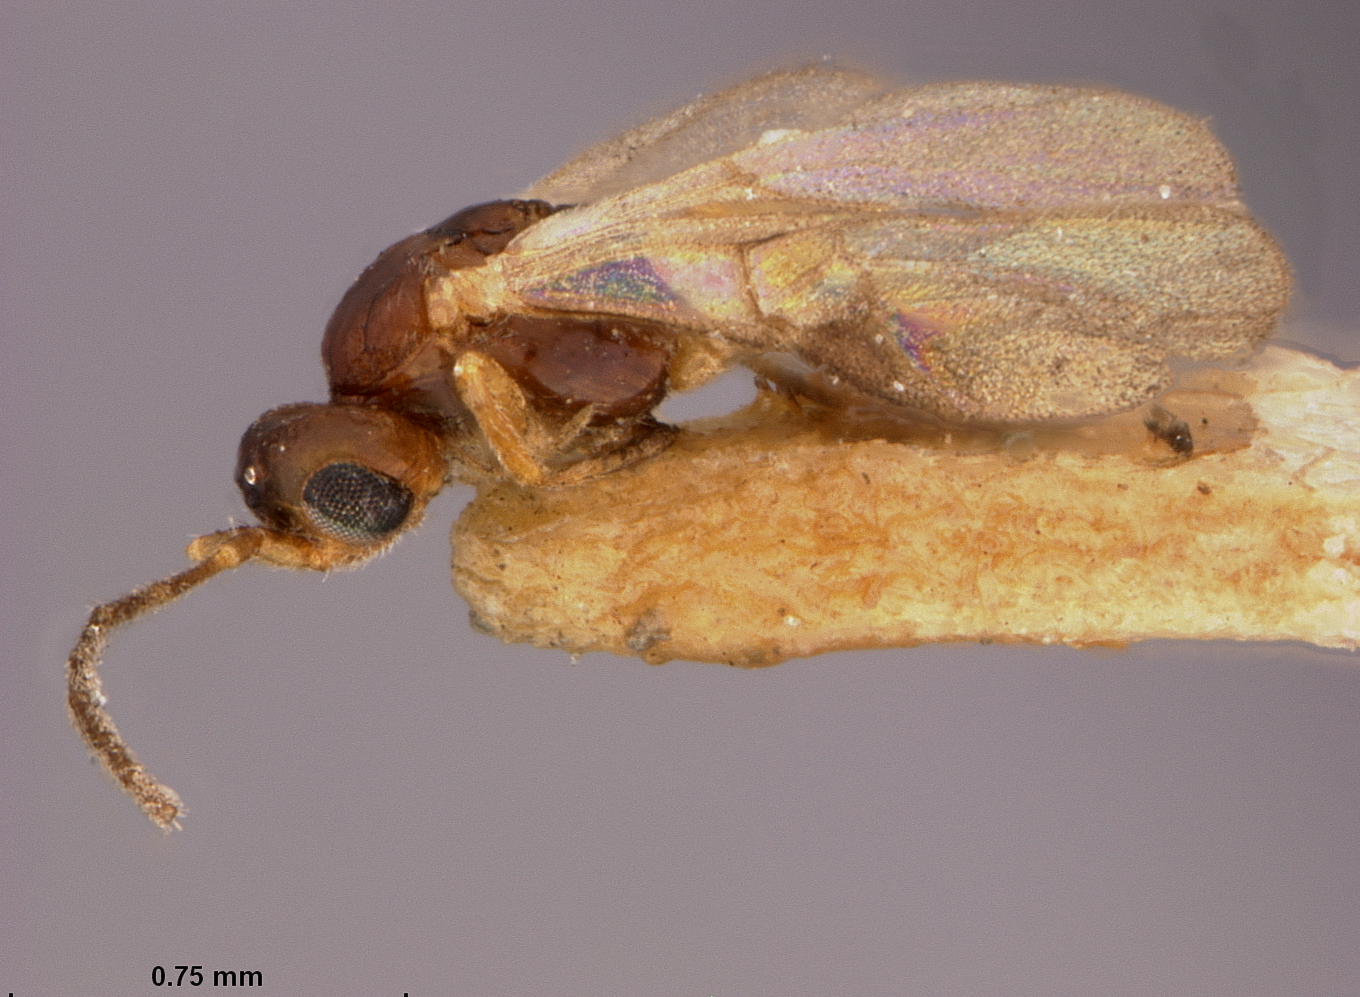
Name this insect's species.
Mirax lithocolletidis
